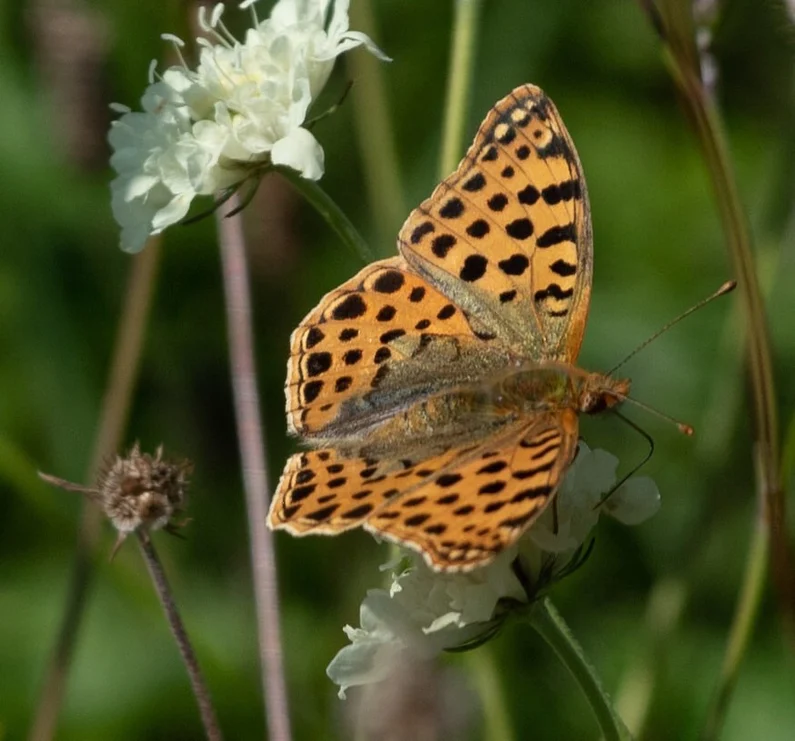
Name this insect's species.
Issoria lathonia
